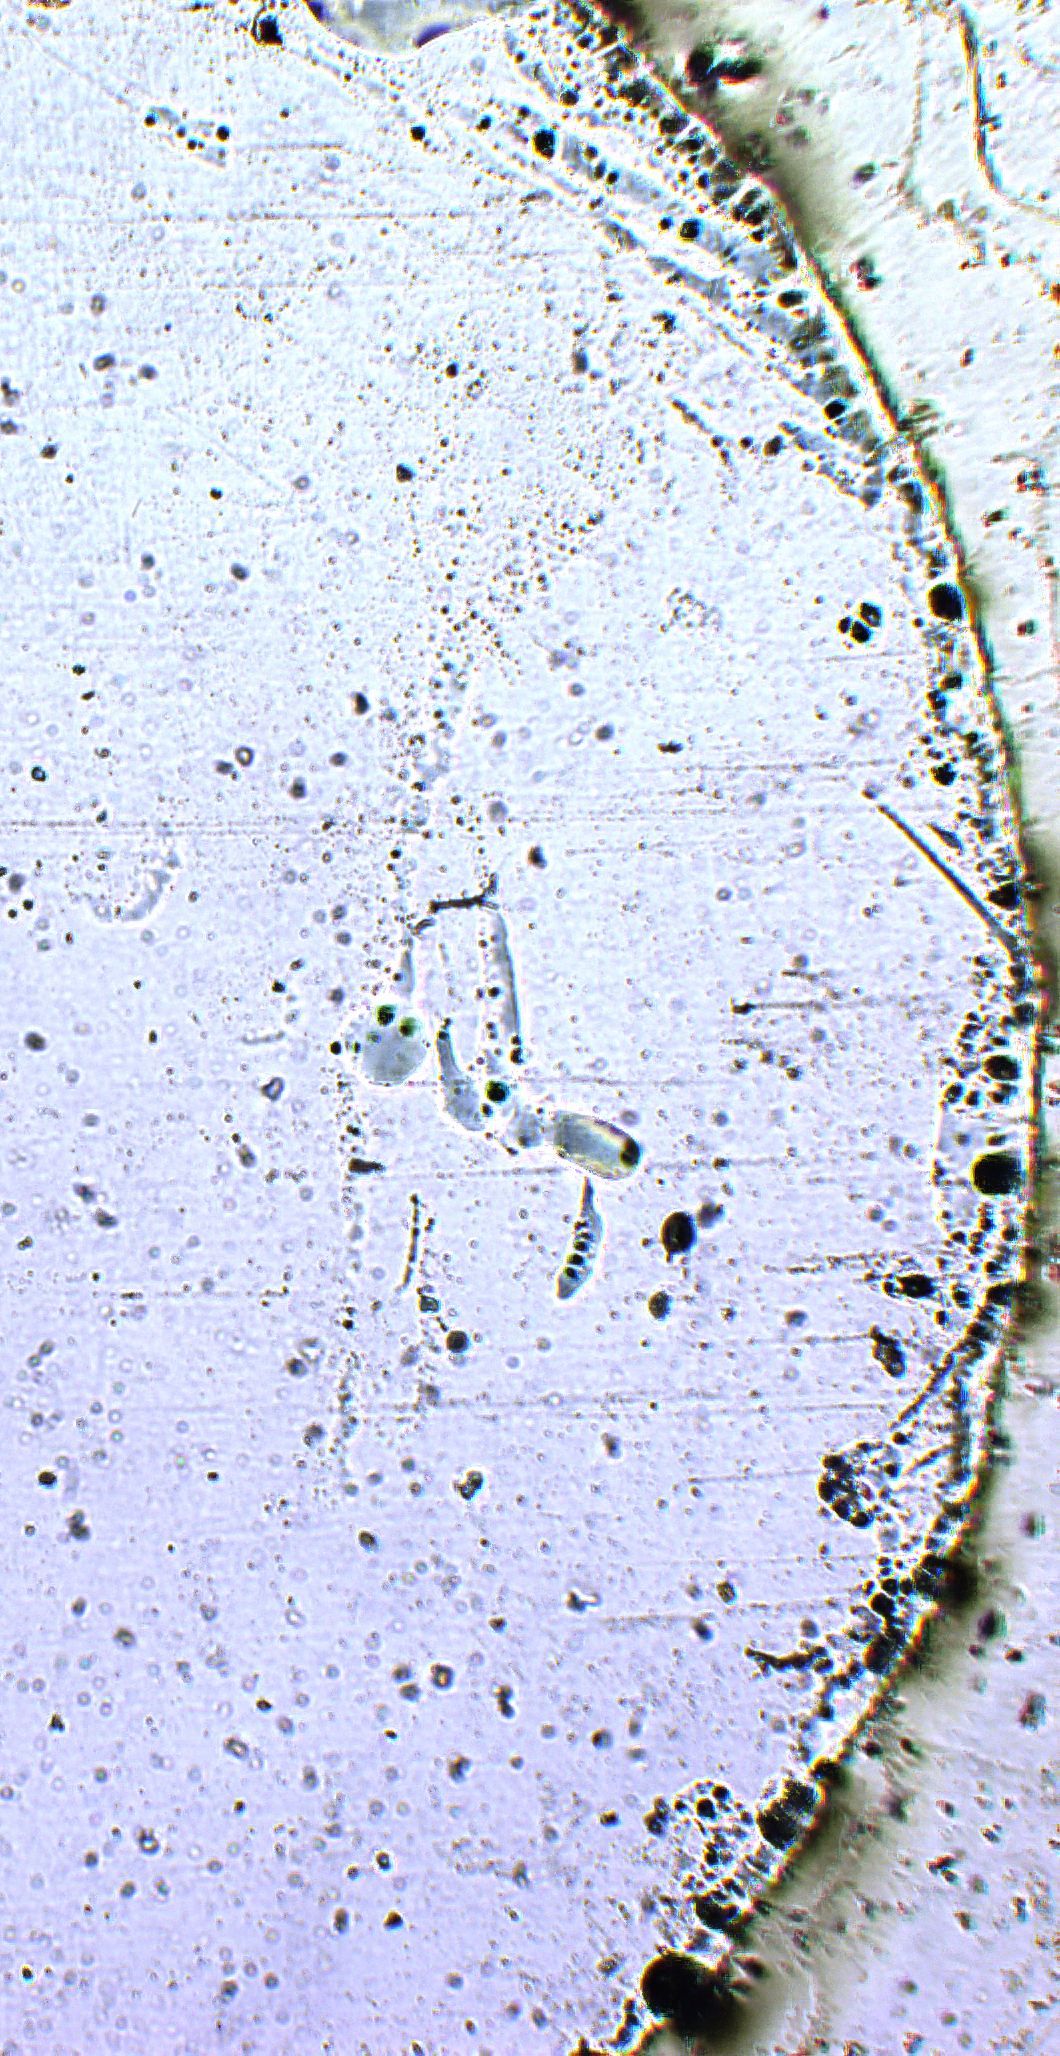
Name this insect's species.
Aphelinus japonicus
